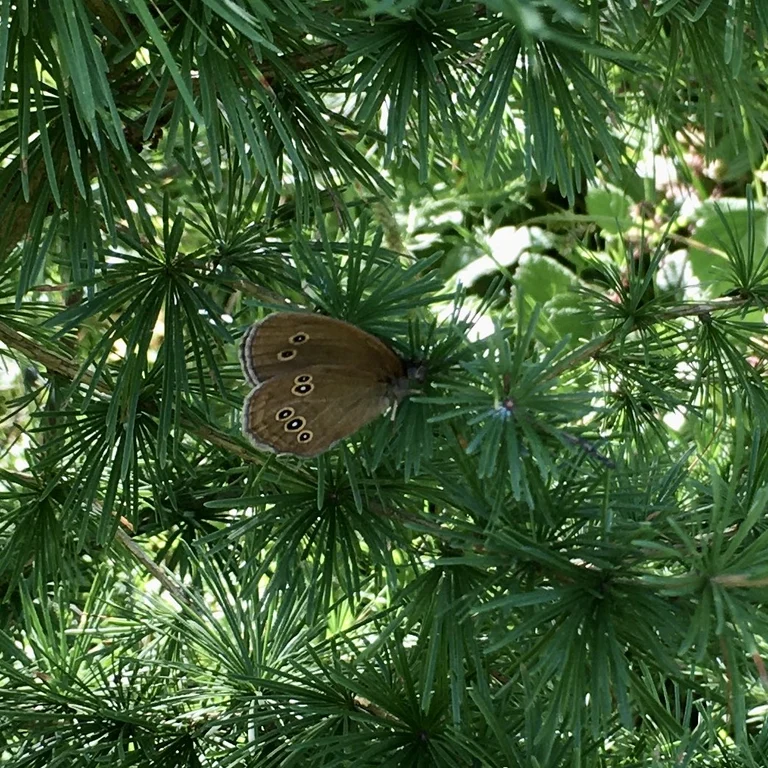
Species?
Aphantopus hyperantus
